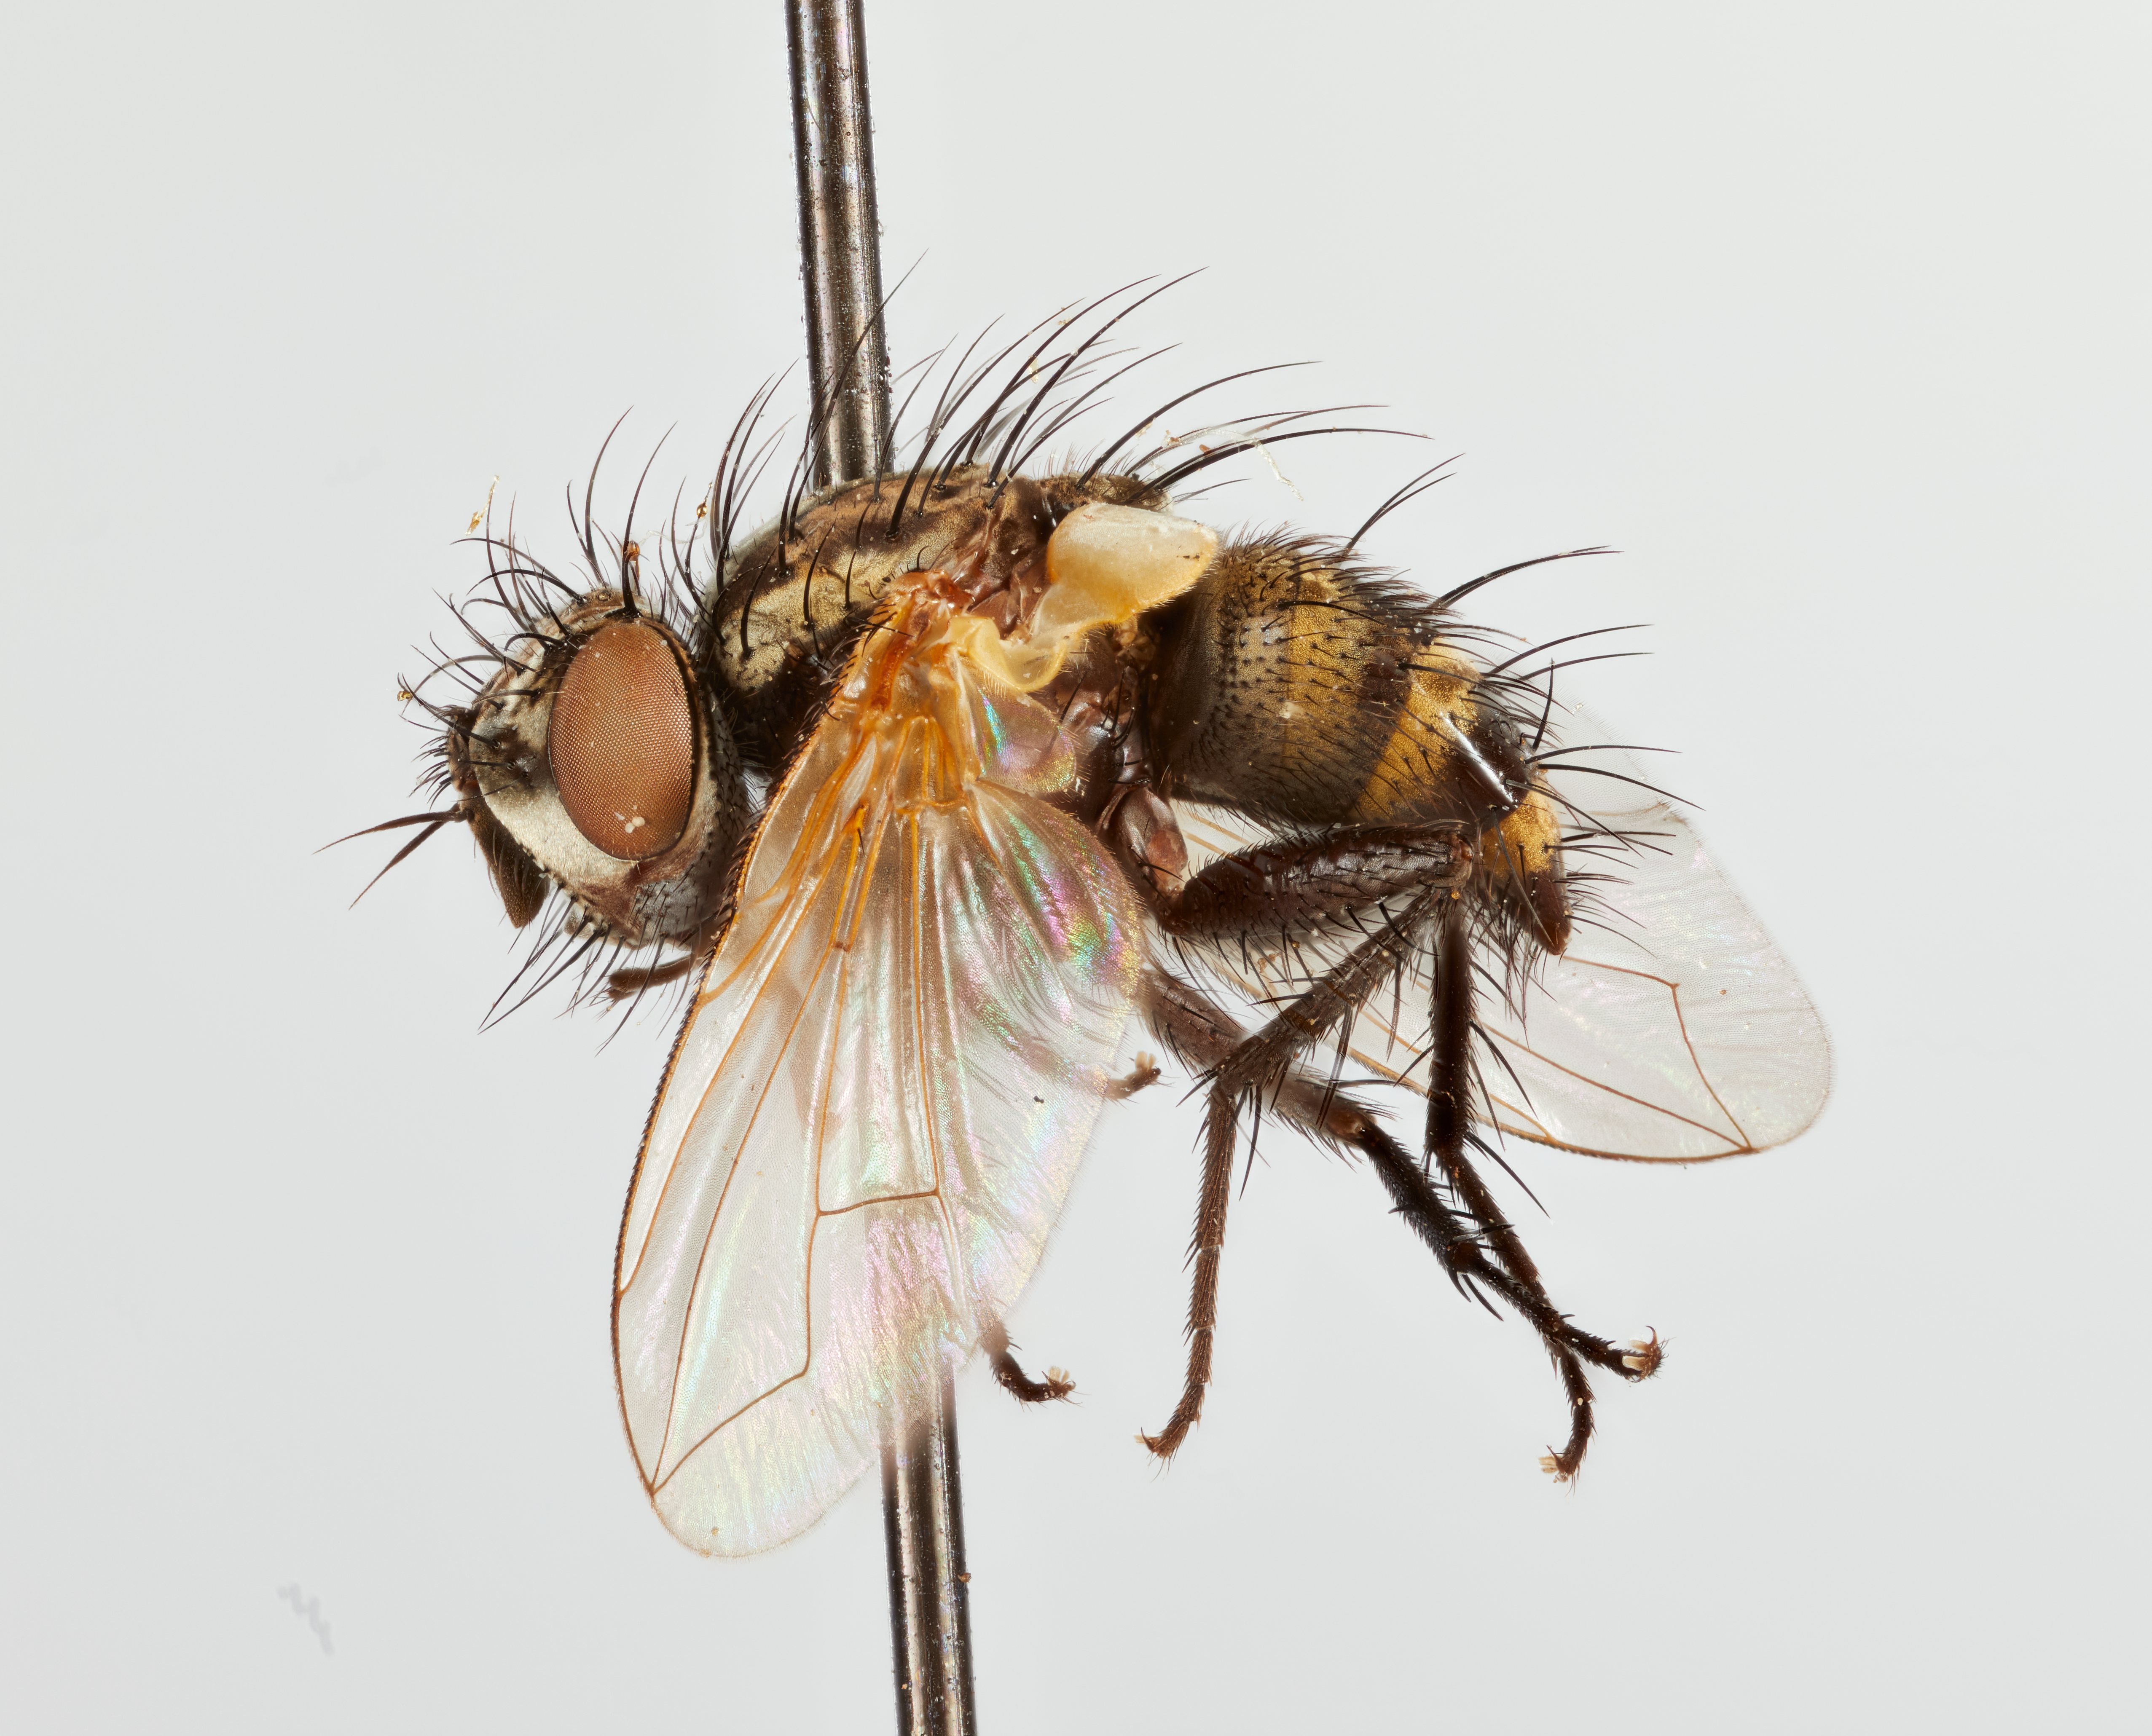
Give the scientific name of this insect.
Incamyiopsis imitatrix
